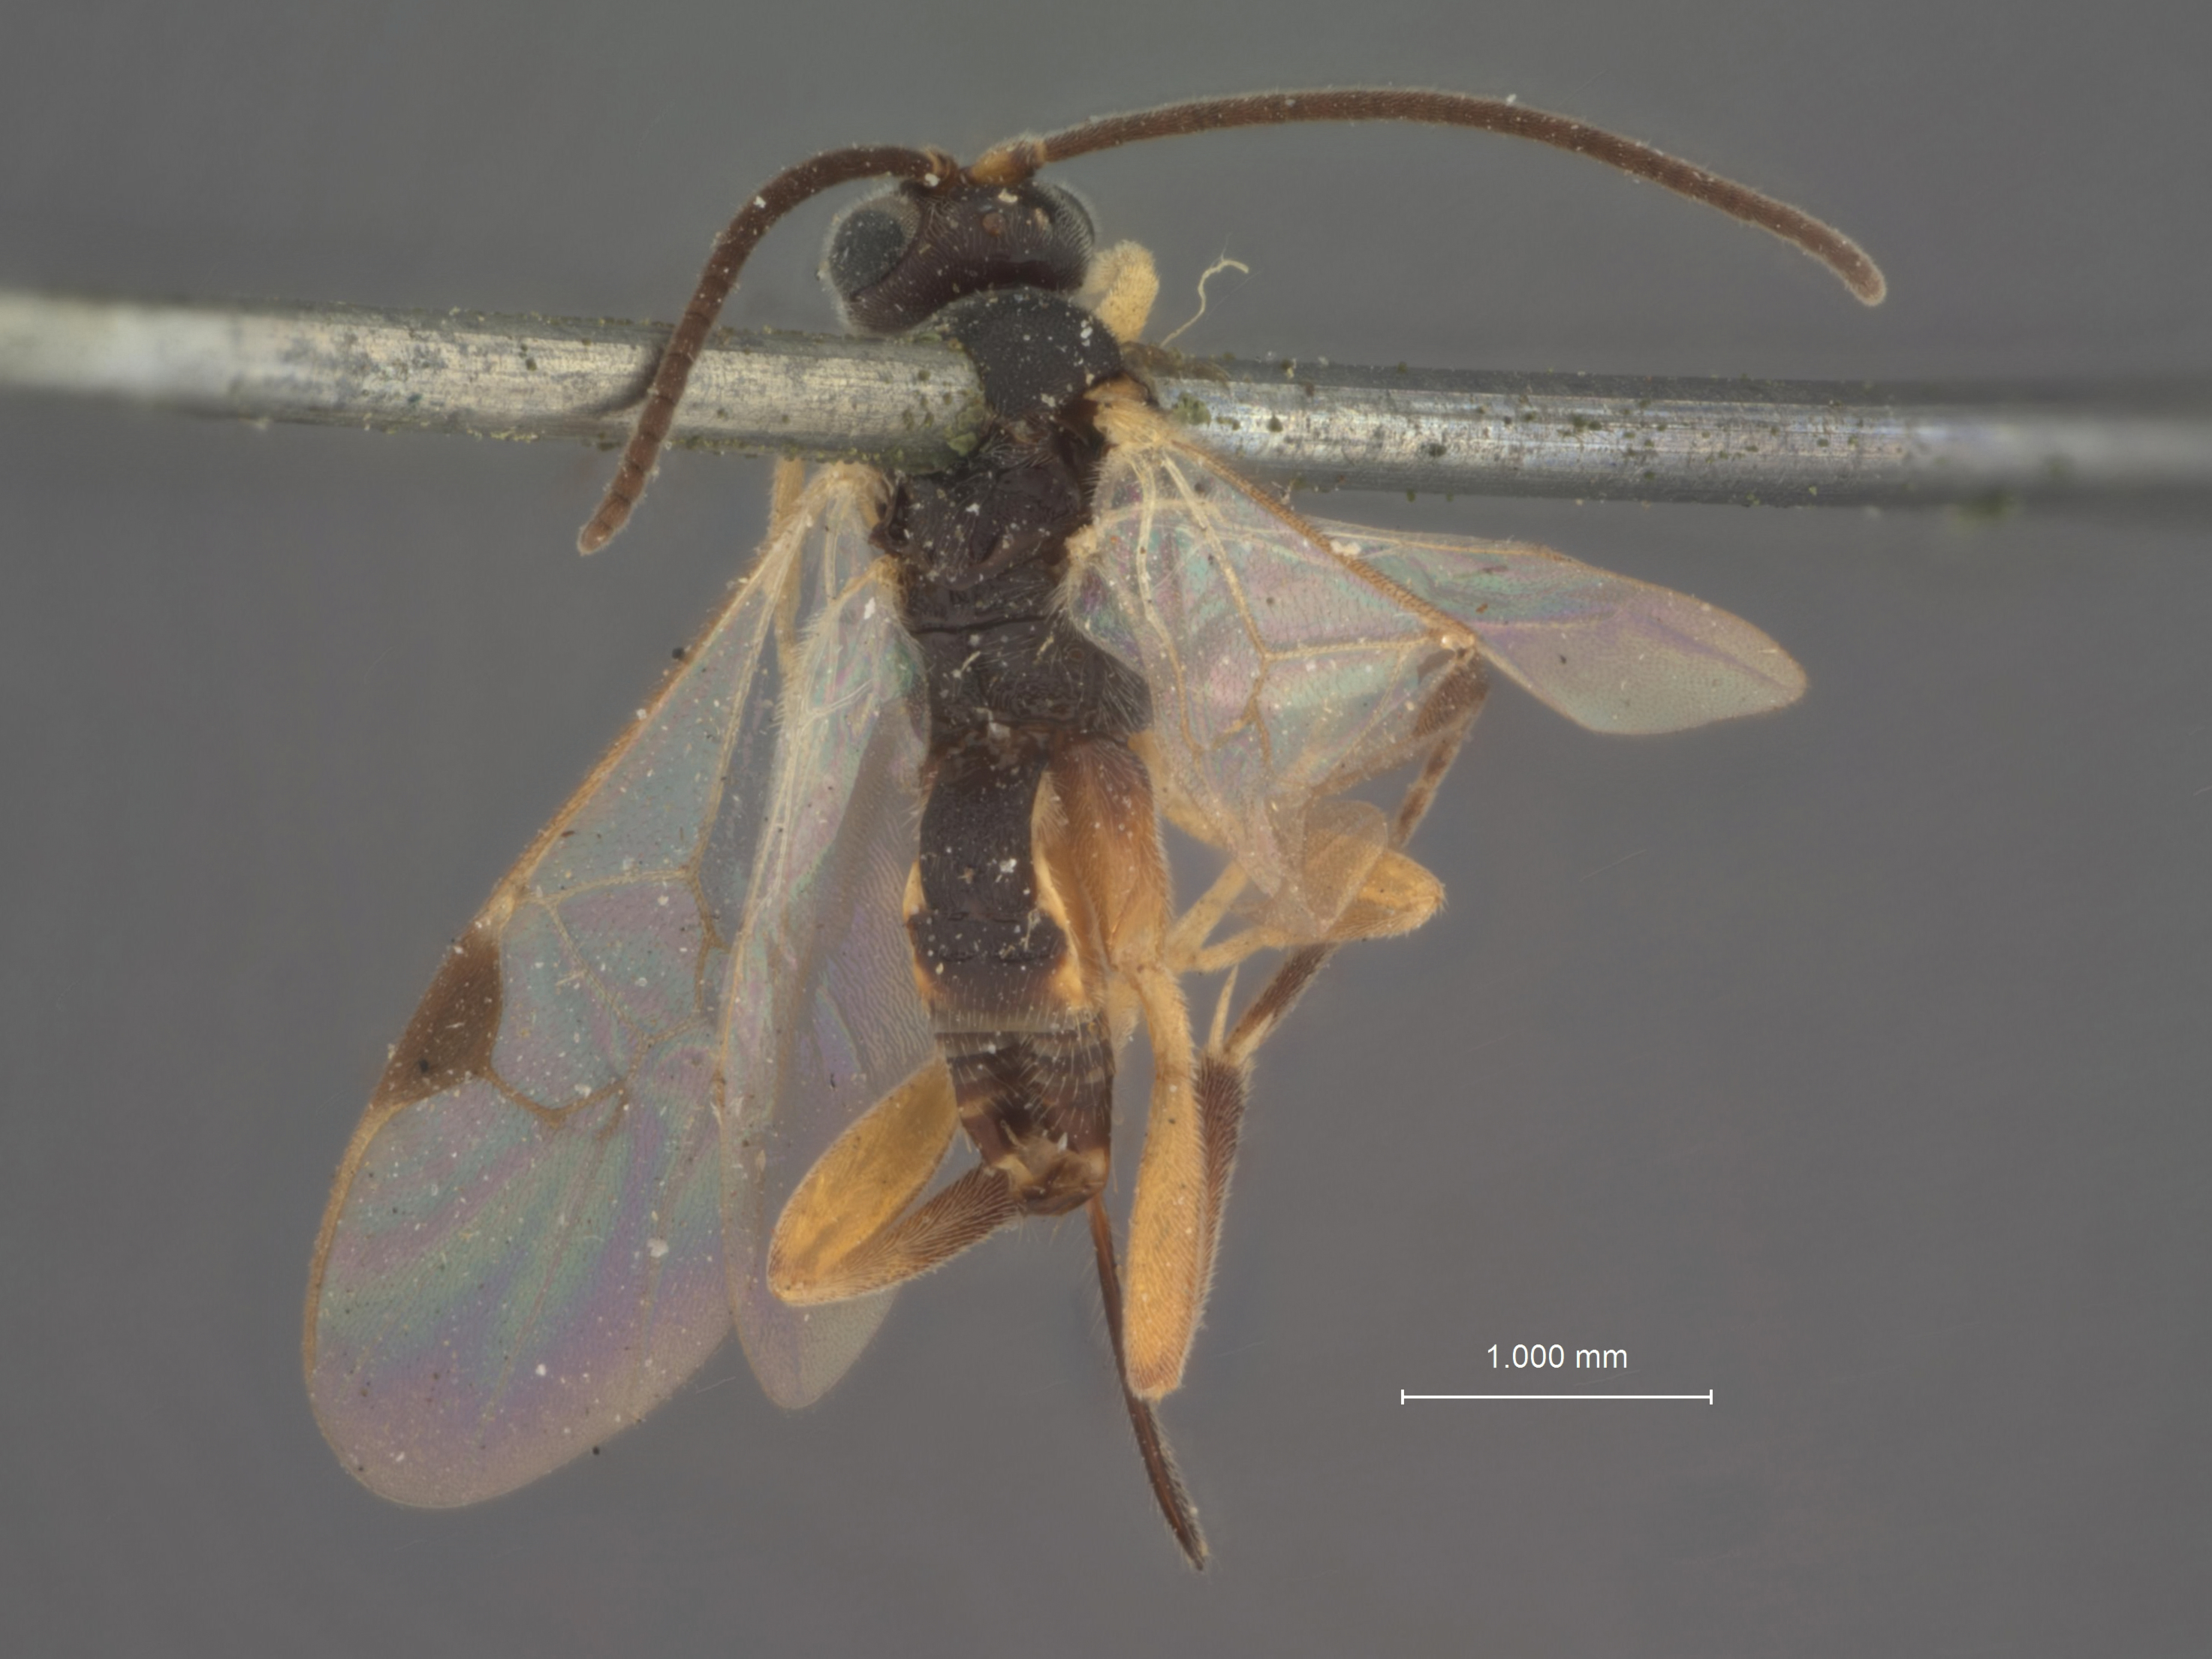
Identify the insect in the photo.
Apanteles consimilis
